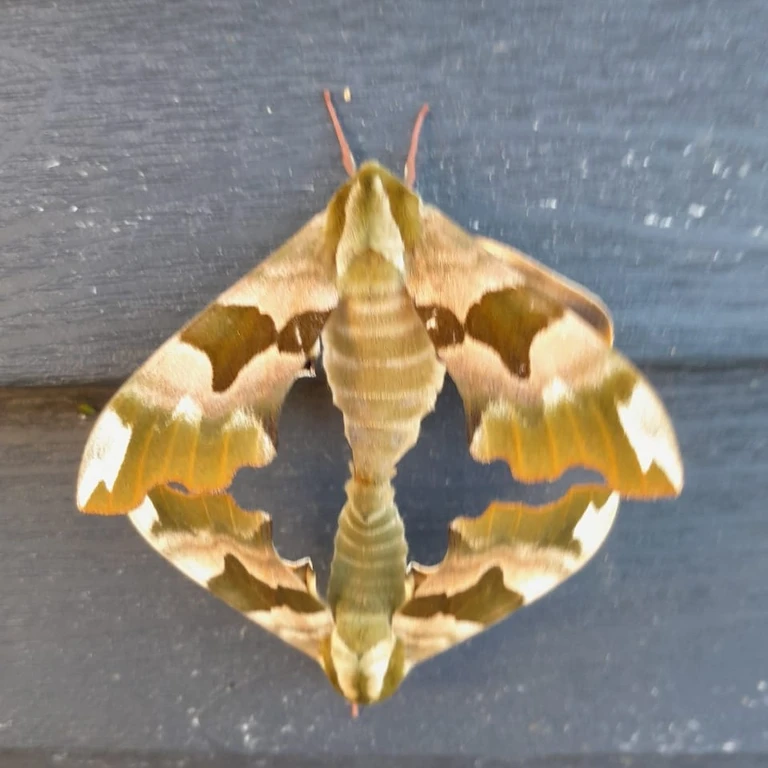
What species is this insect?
Mimas tiliae
